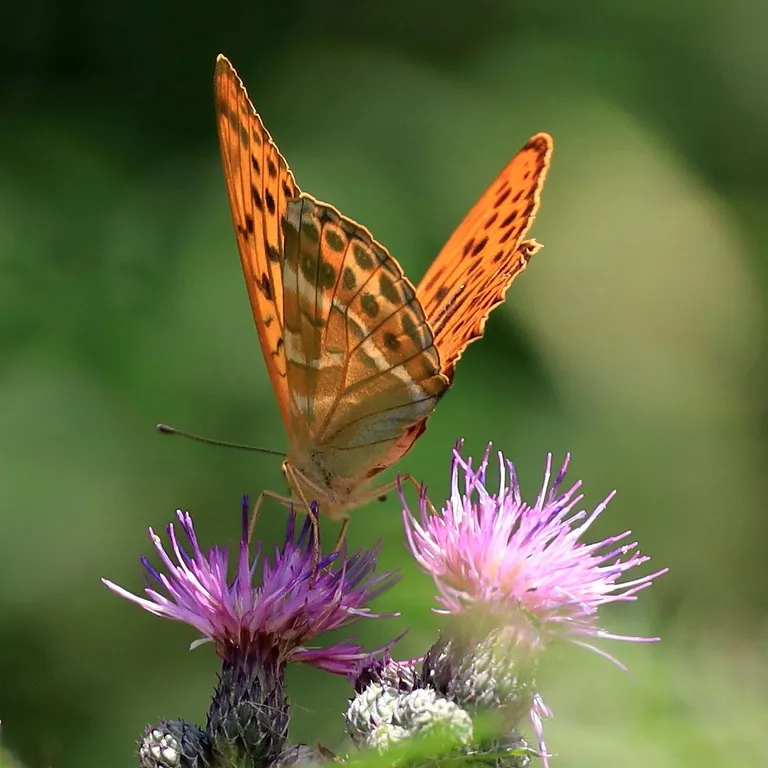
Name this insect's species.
Argynnis paphia
